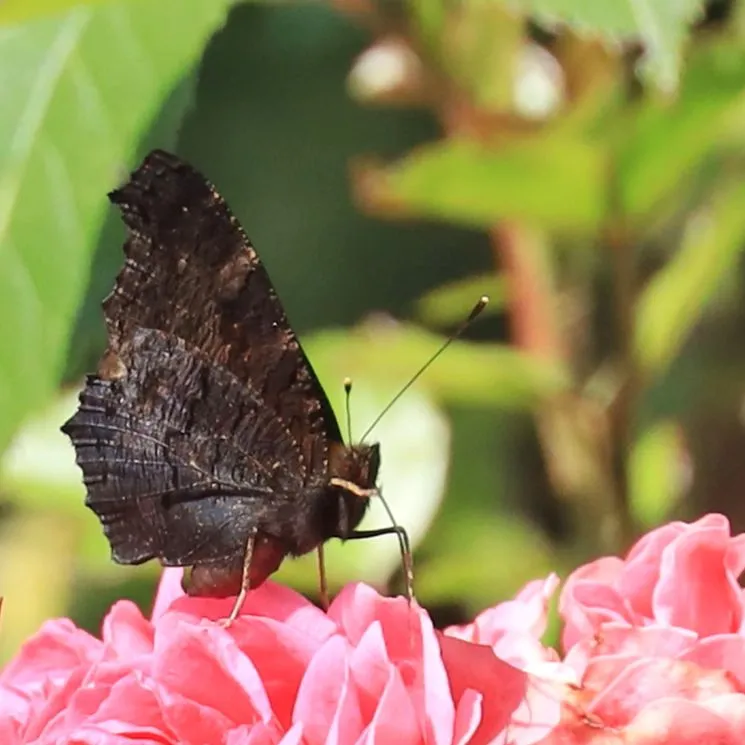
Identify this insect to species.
Aglais io
